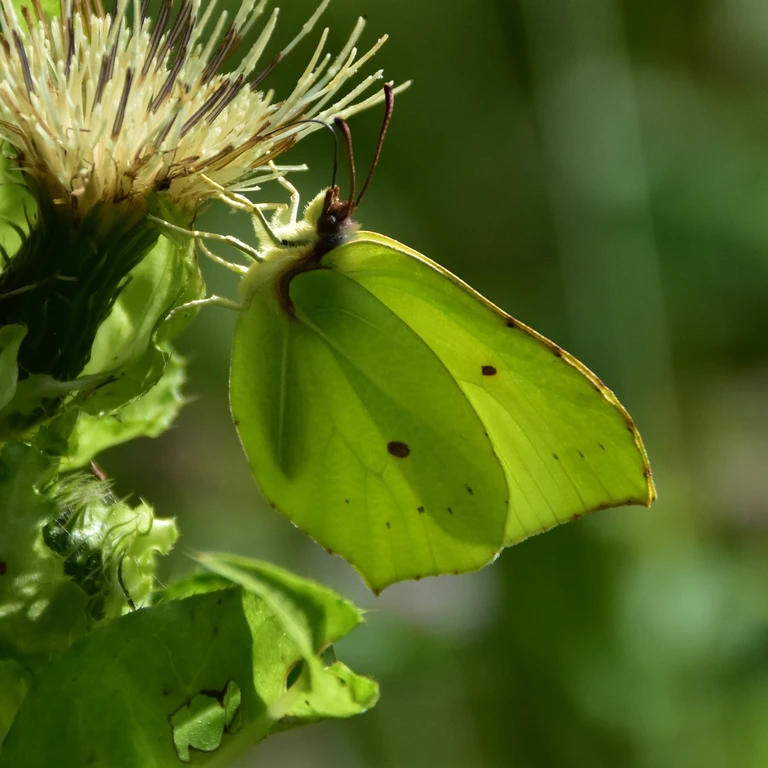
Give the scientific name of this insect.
Gonepteryx rhamni
